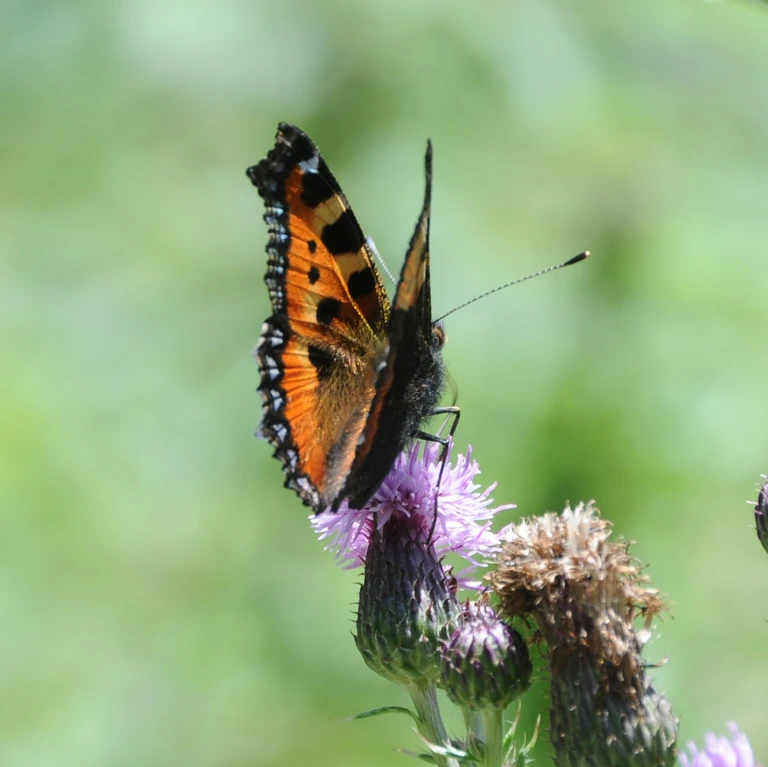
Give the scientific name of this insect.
Aglais urticae
